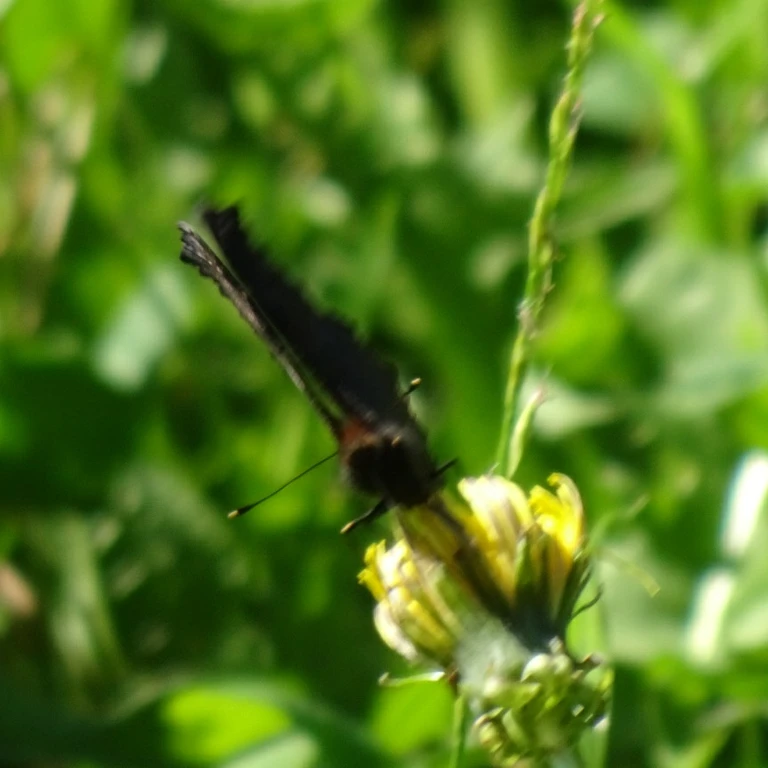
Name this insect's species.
Aglais io
